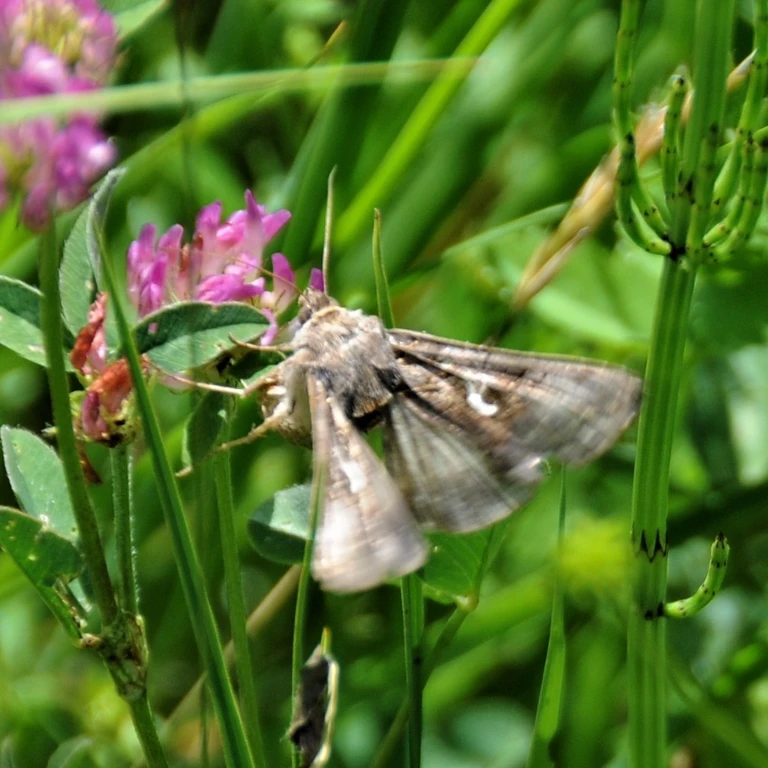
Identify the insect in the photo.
Autographa gamma
